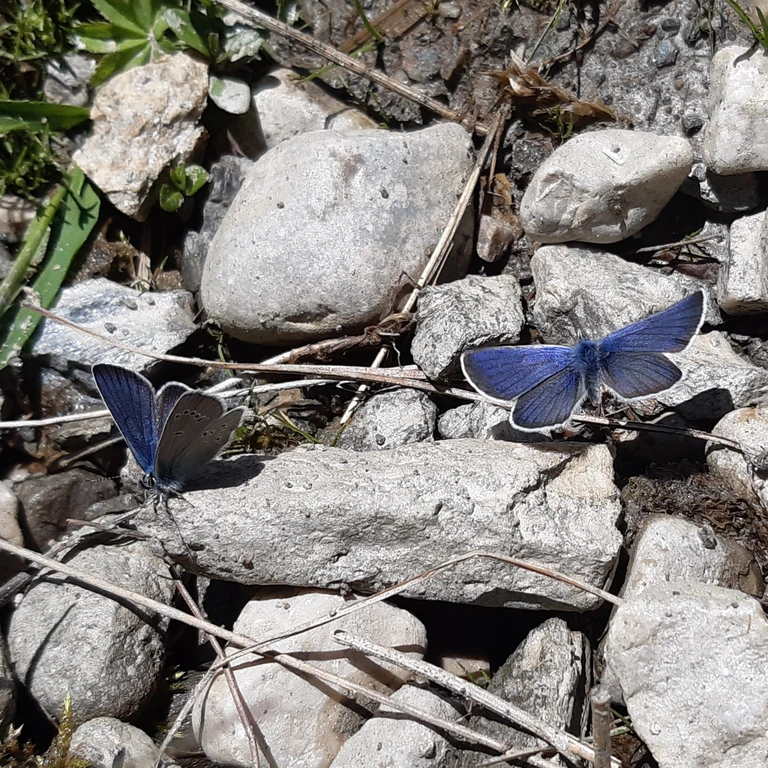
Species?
Cyaniris semiargus
